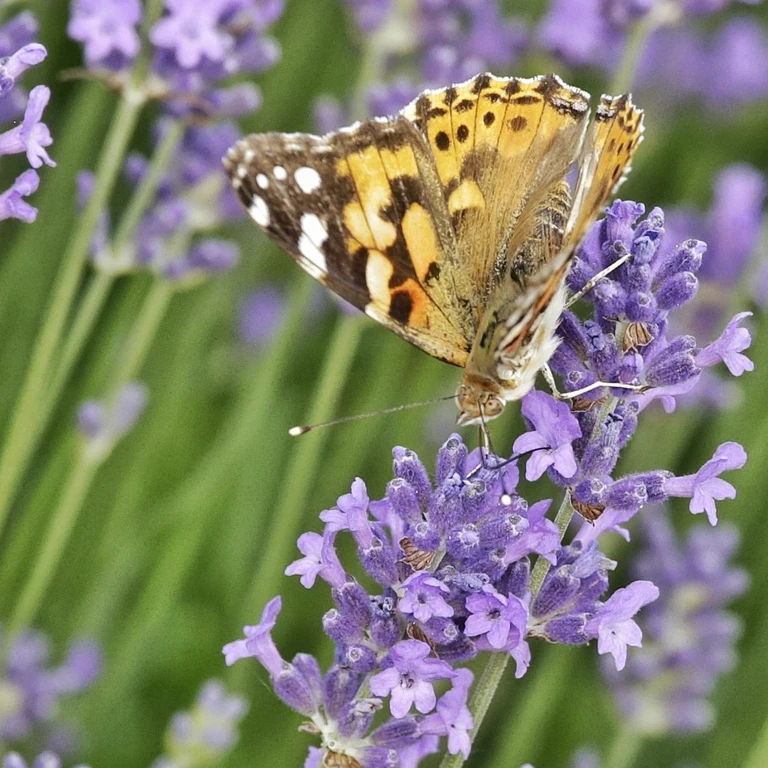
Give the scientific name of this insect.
Vanessa cardui
